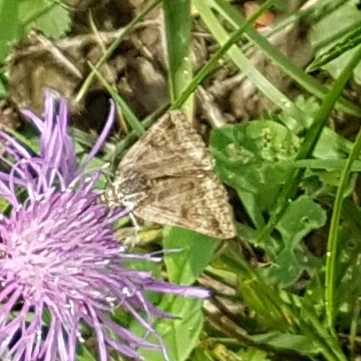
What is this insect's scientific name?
Euclidia glyphica
